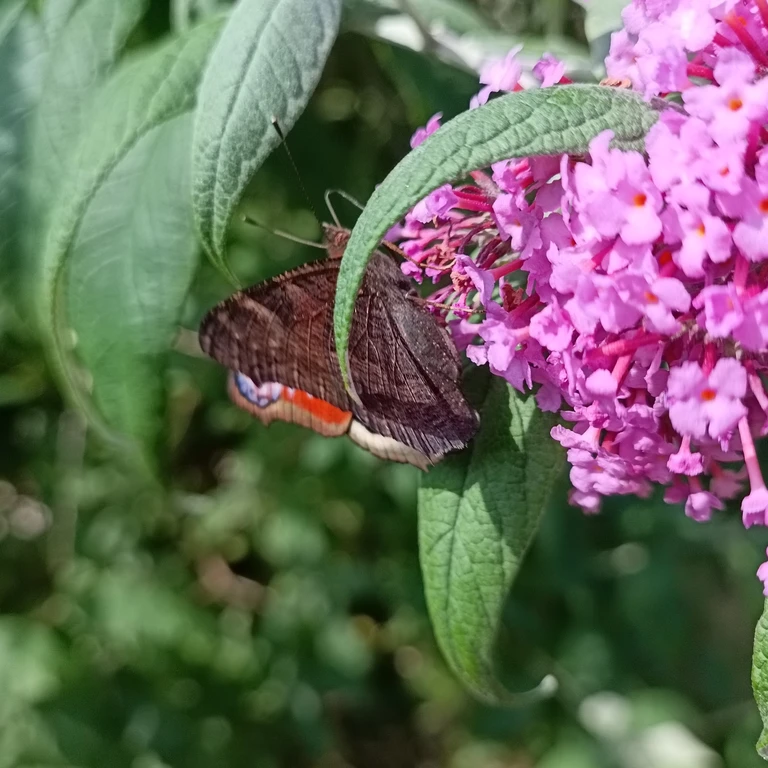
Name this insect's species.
Aglais io
